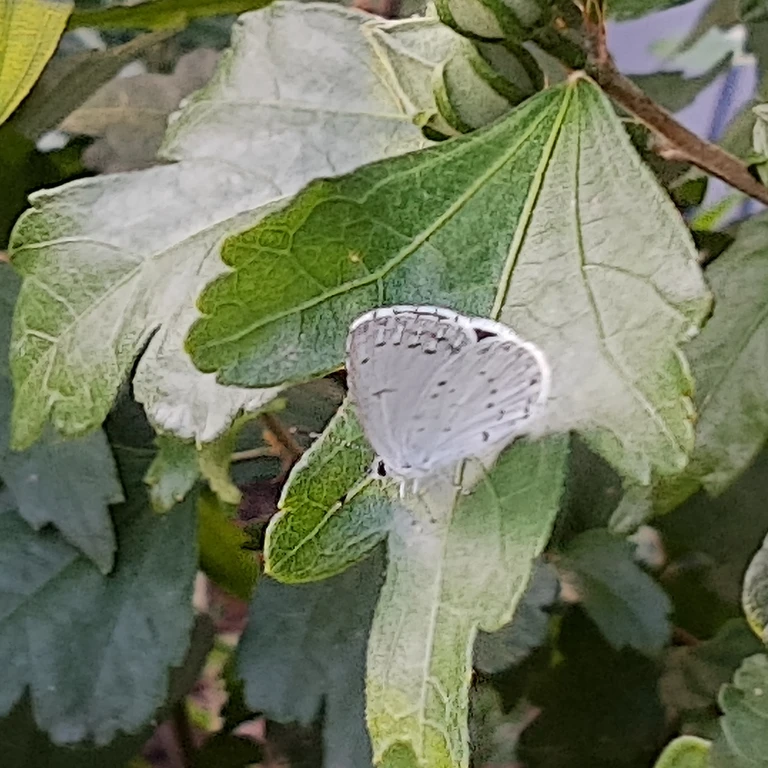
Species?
Celastrina argiolus
